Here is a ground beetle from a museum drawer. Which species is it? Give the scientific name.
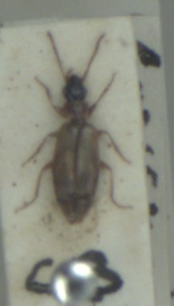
Philorhizus melanocephalus
